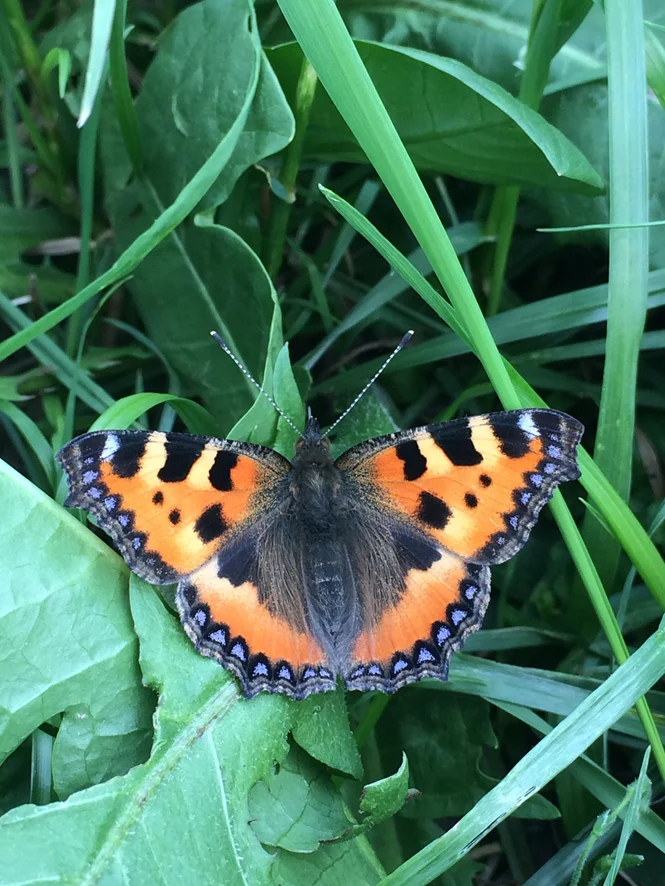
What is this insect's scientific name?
Aglais urticae
